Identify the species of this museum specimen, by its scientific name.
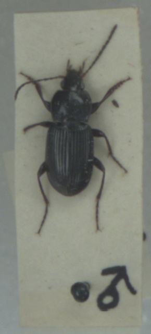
Pterostichus vernalis
